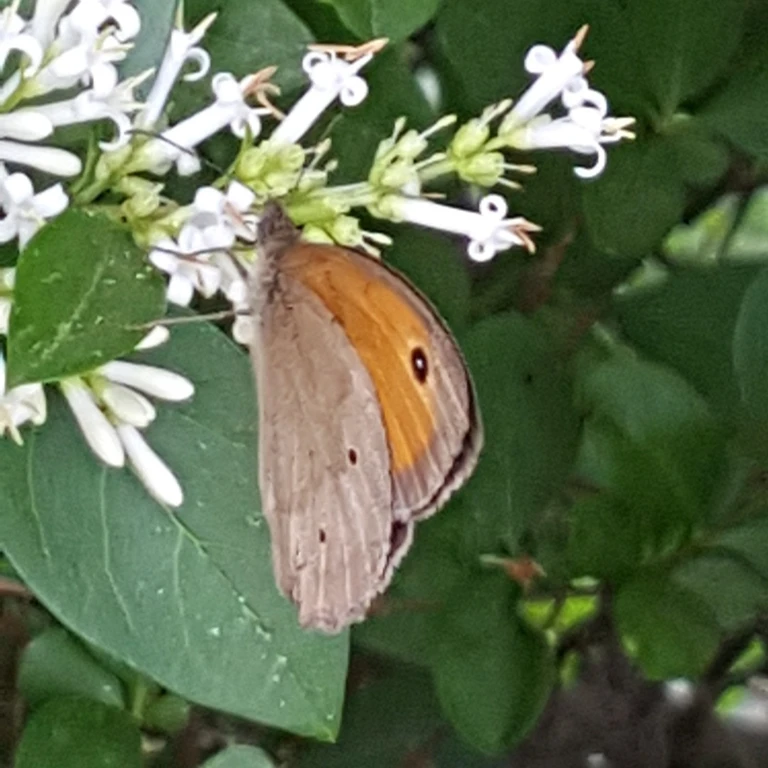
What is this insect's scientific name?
Maniola jurtina
